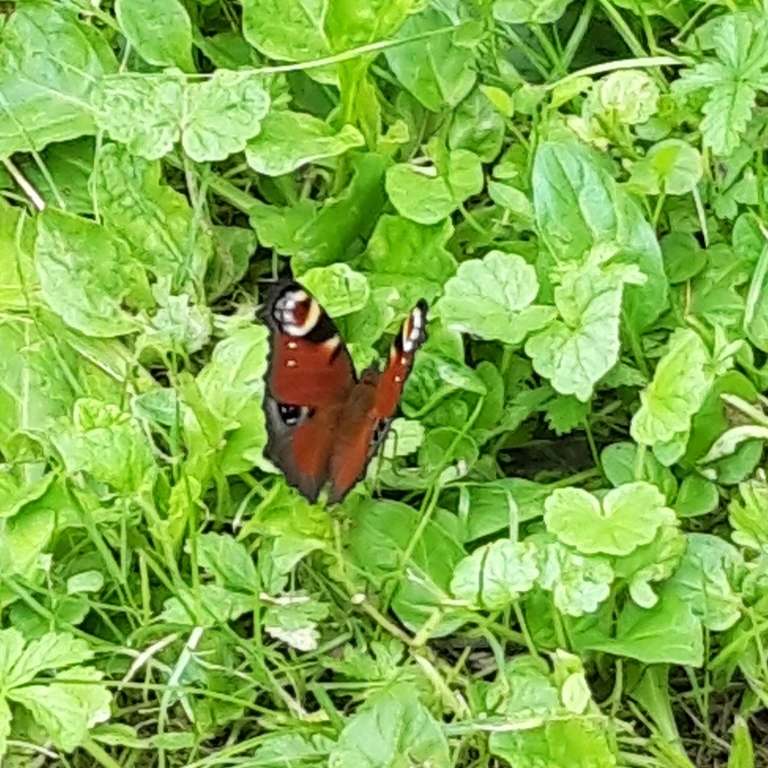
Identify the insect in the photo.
Aglais io
